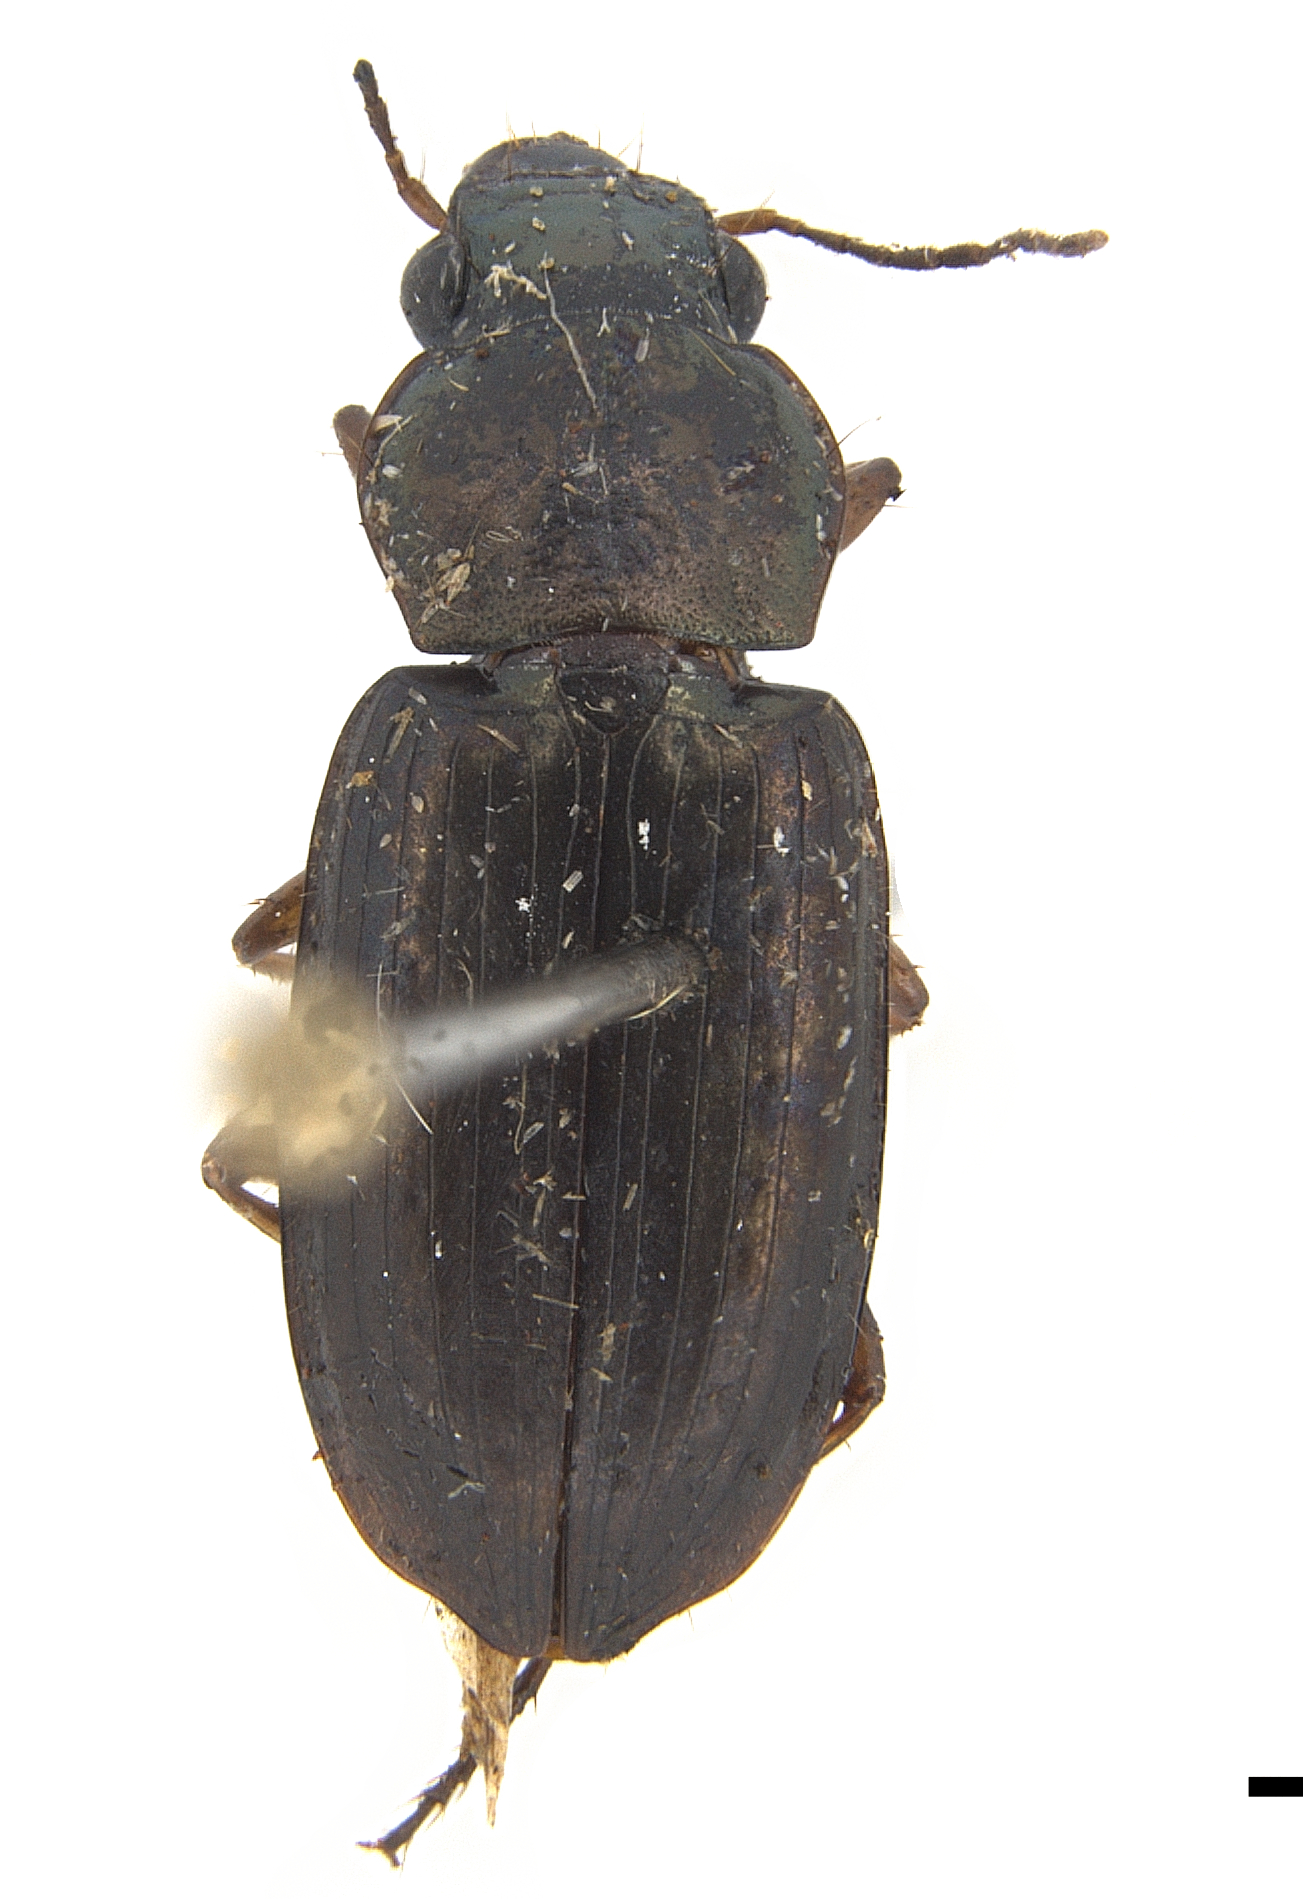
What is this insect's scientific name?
Dioryche colombensis
